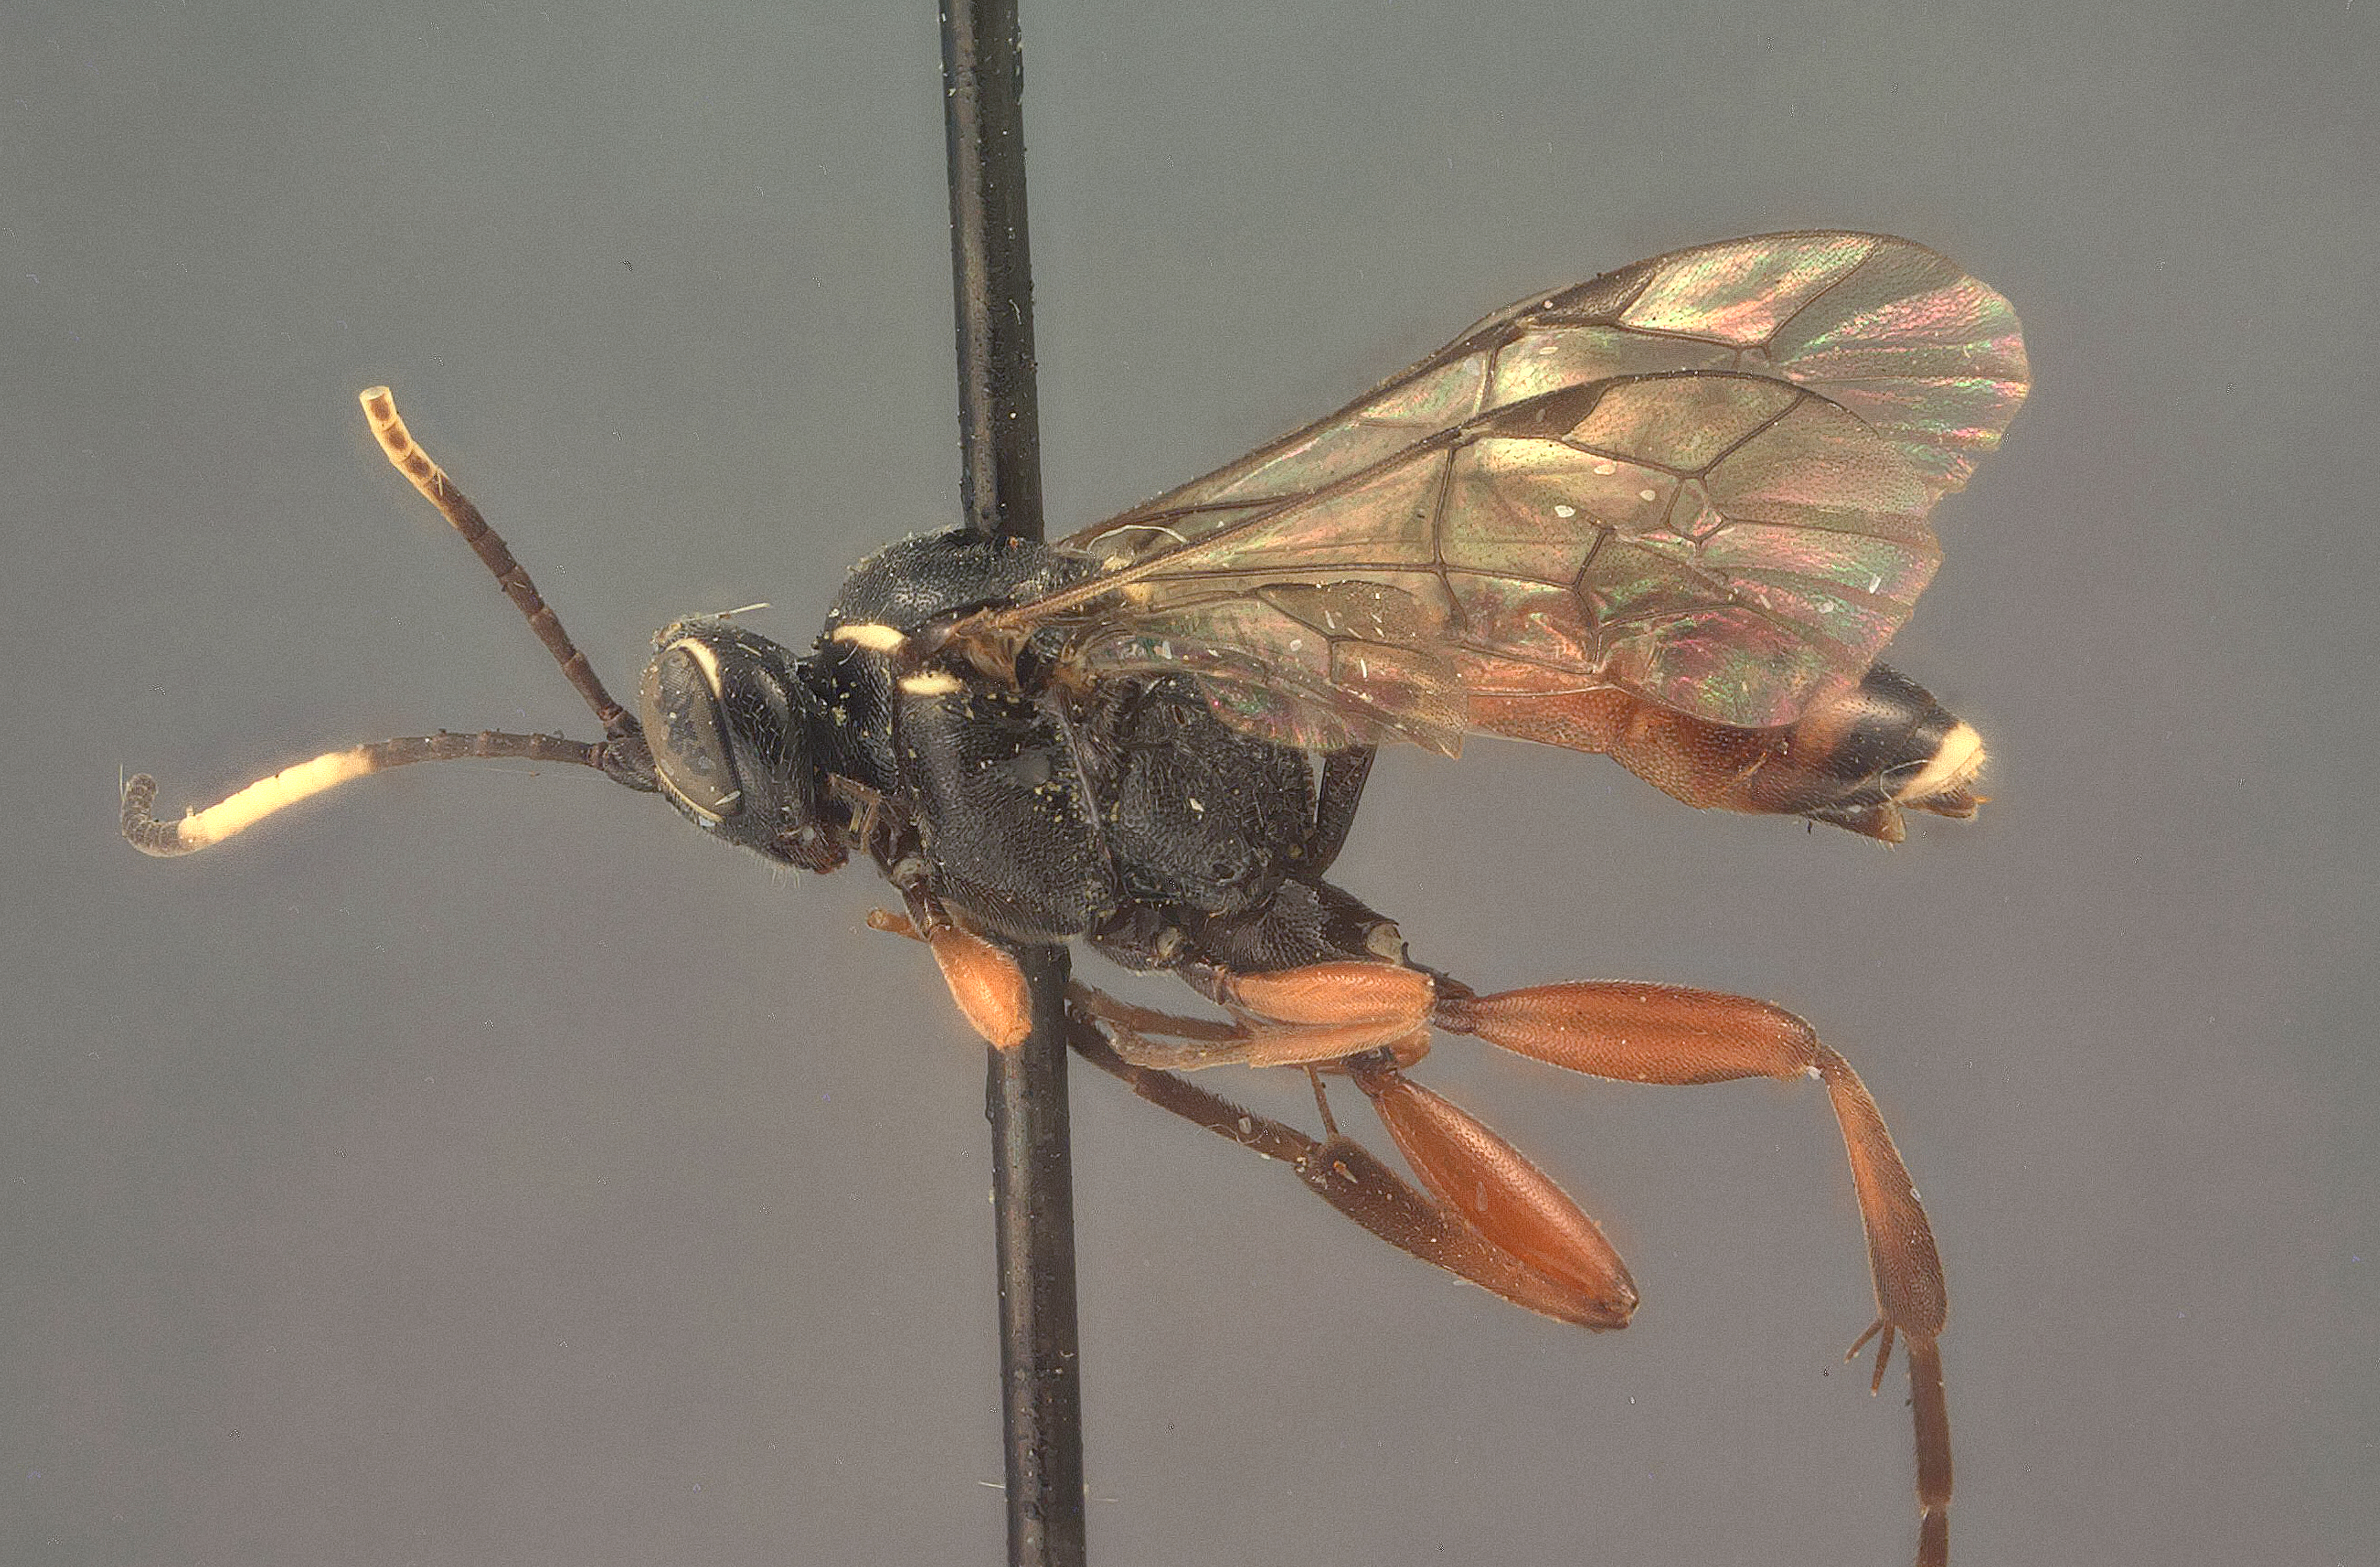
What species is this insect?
Anisobas nearcticus
